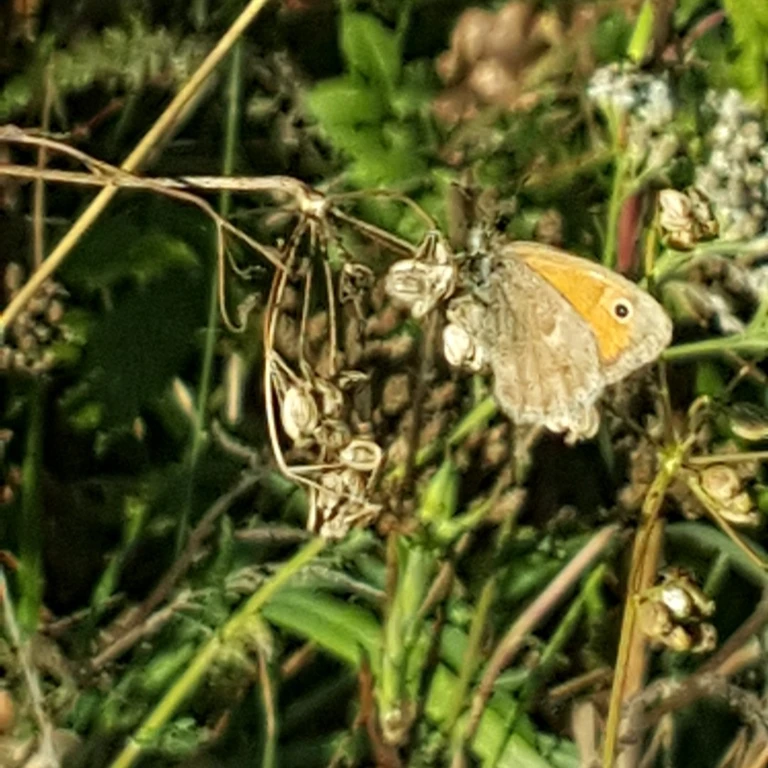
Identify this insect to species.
Coenonympha pamphilus
